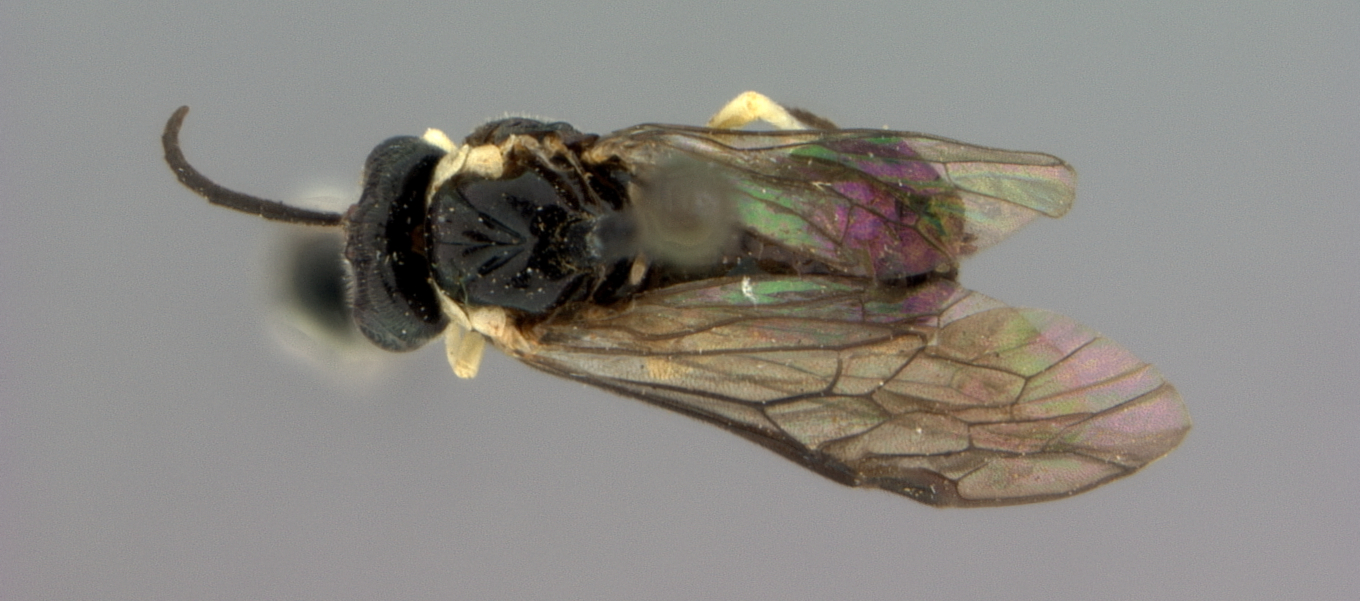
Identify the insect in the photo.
Aneugmenis nigritarsis
